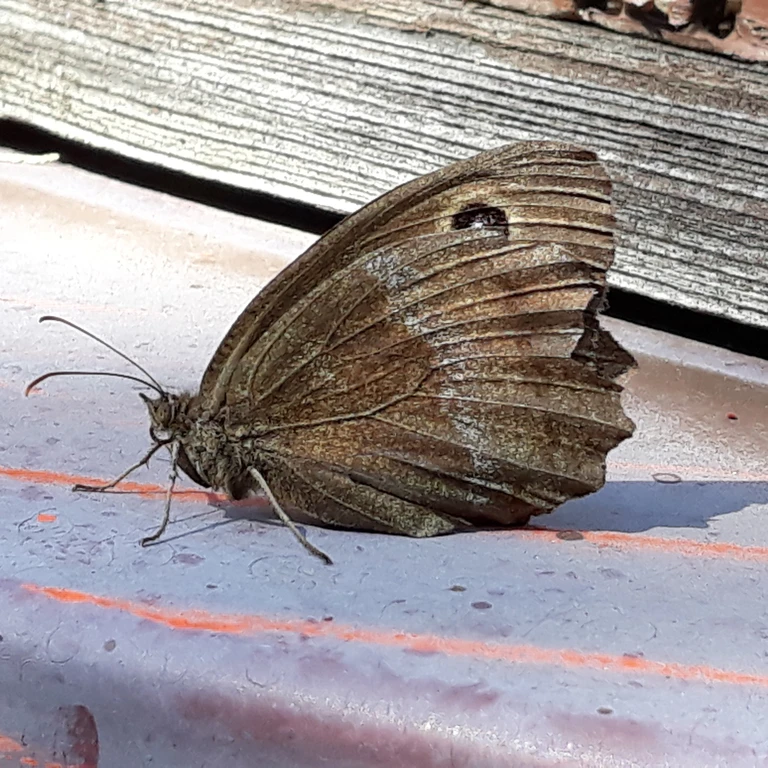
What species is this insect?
Minois dryas
